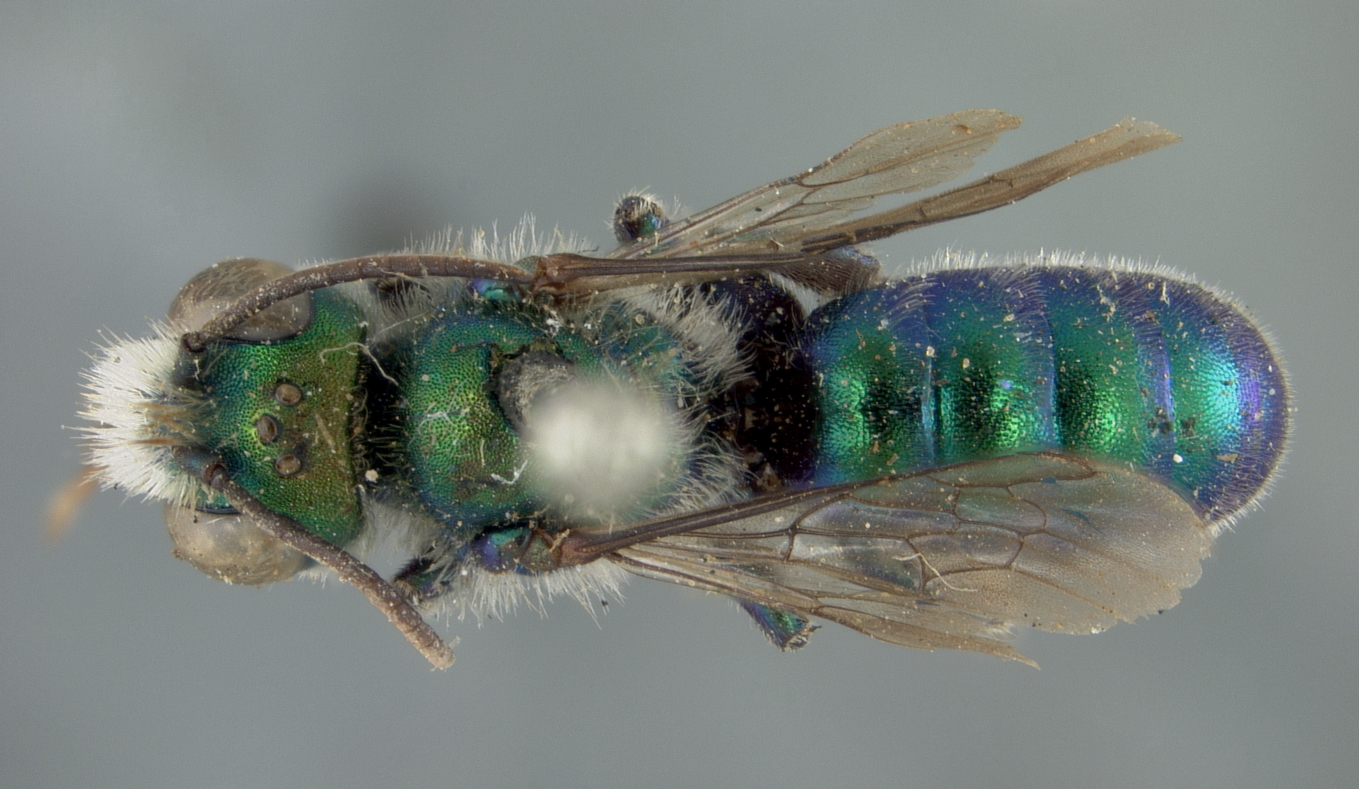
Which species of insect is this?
Osmia platyura
